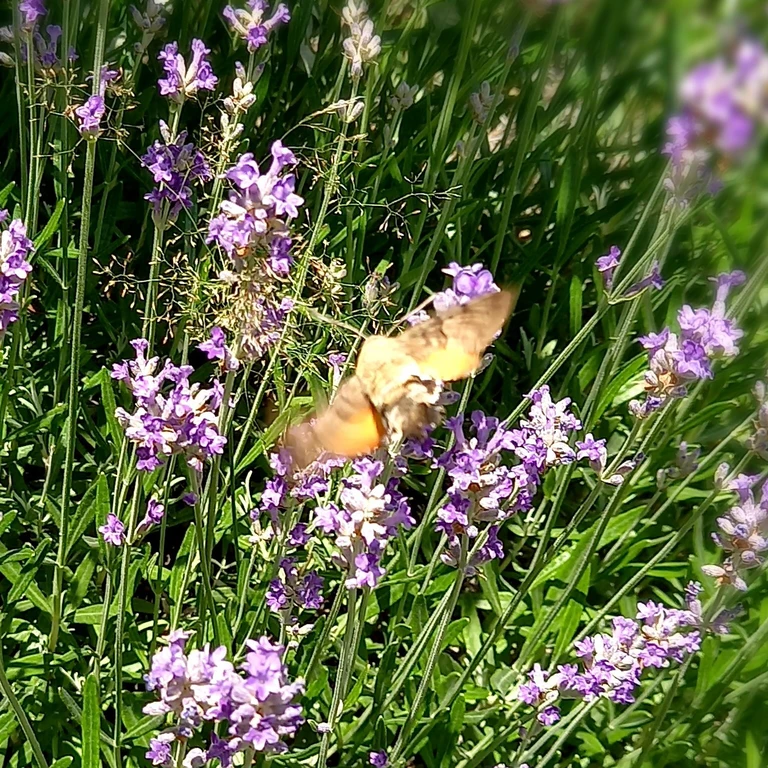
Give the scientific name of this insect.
Macroglossum stellatarum
